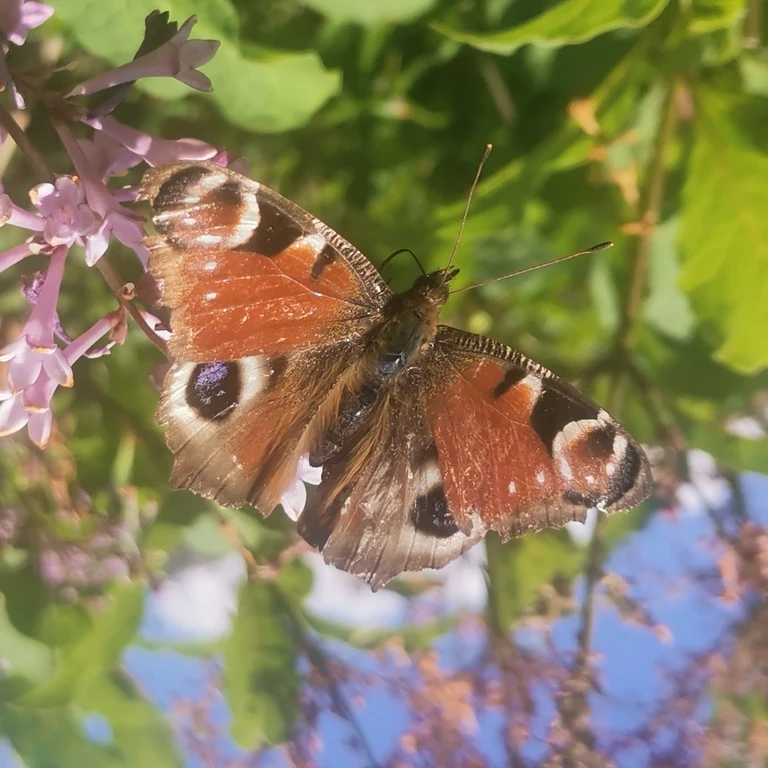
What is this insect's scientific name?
Aglais io
